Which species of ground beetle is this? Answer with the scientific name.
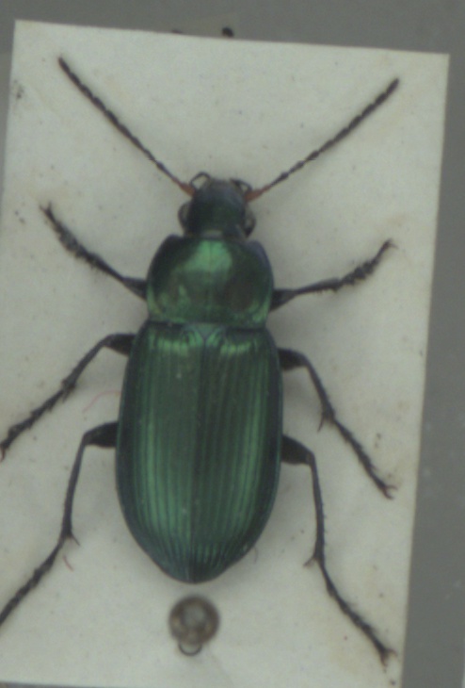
Poecilus cupreus
